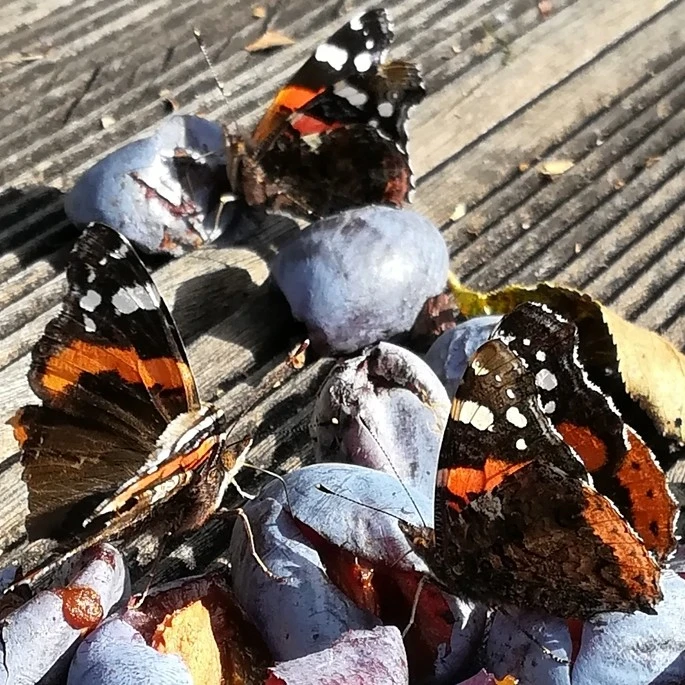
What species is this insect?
Vanessa atalanta
